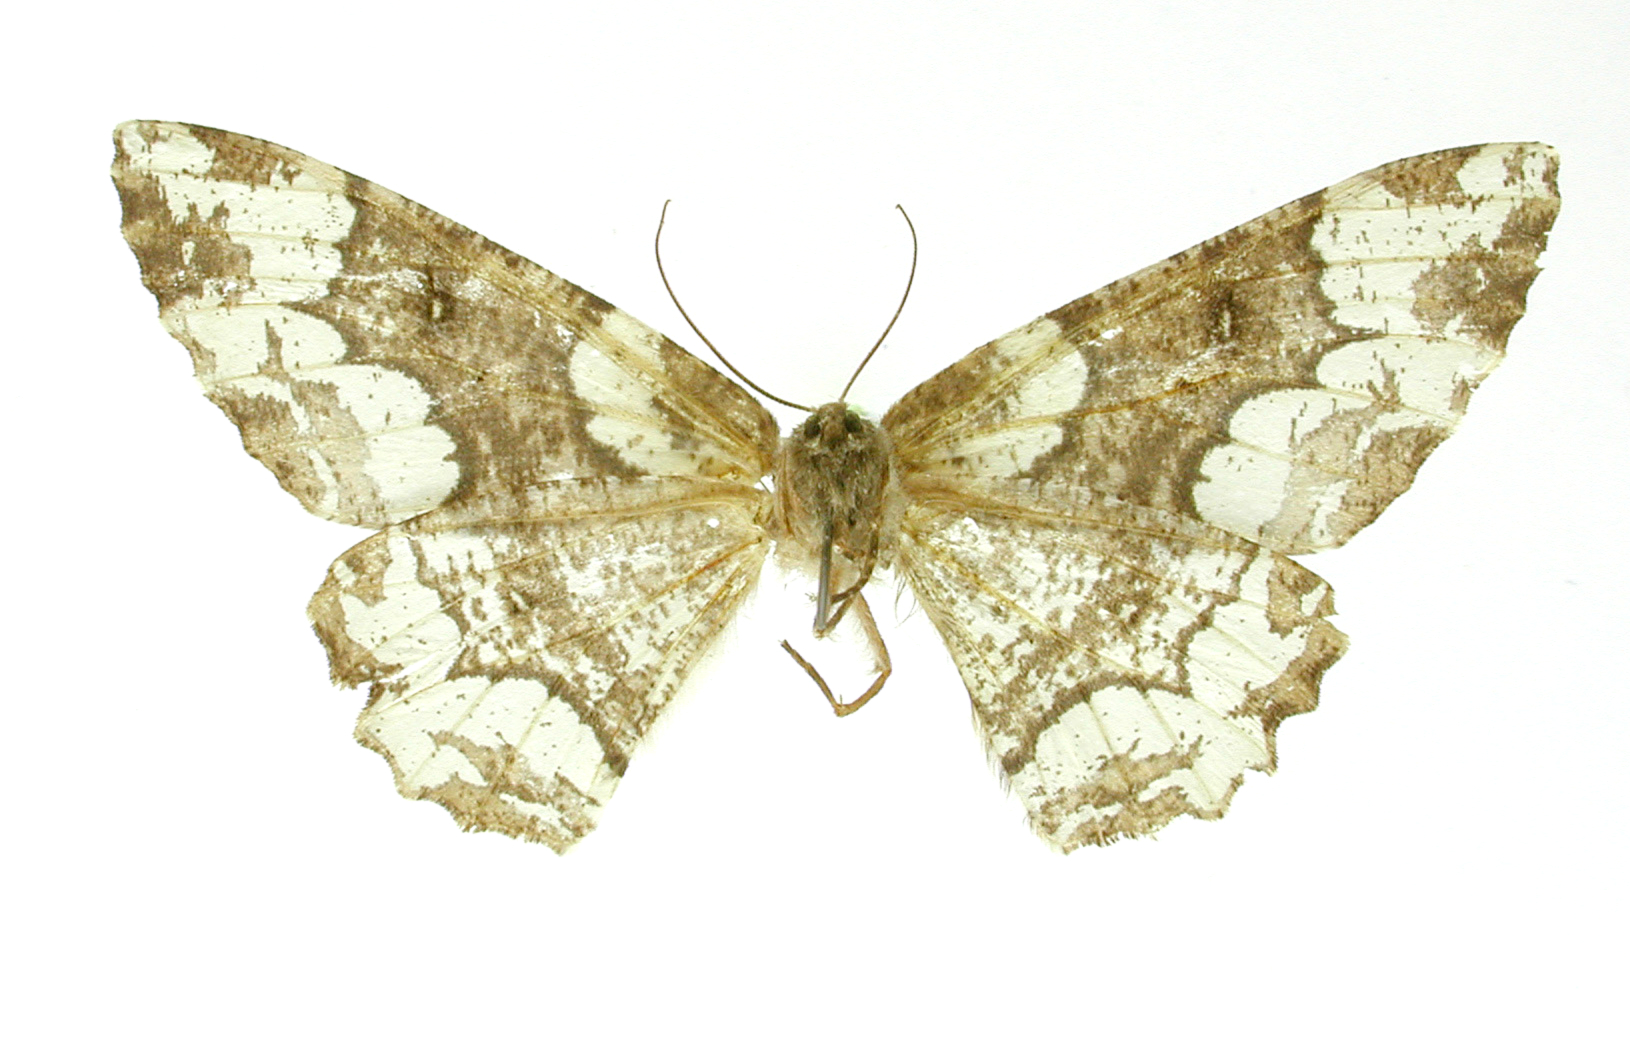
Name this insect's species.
Amphidasys exoticaria
